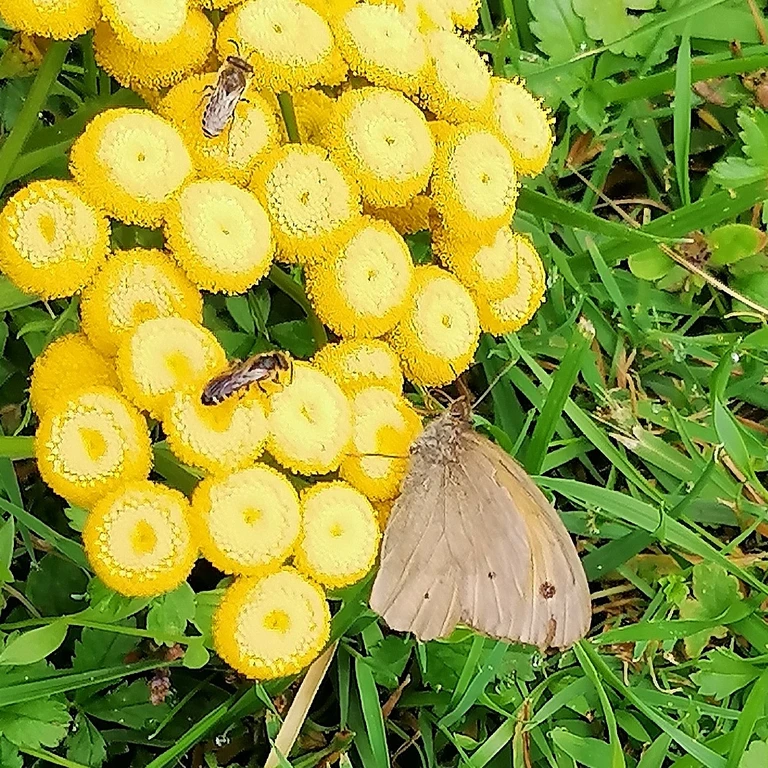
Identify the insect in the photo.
Maniola jurtina
